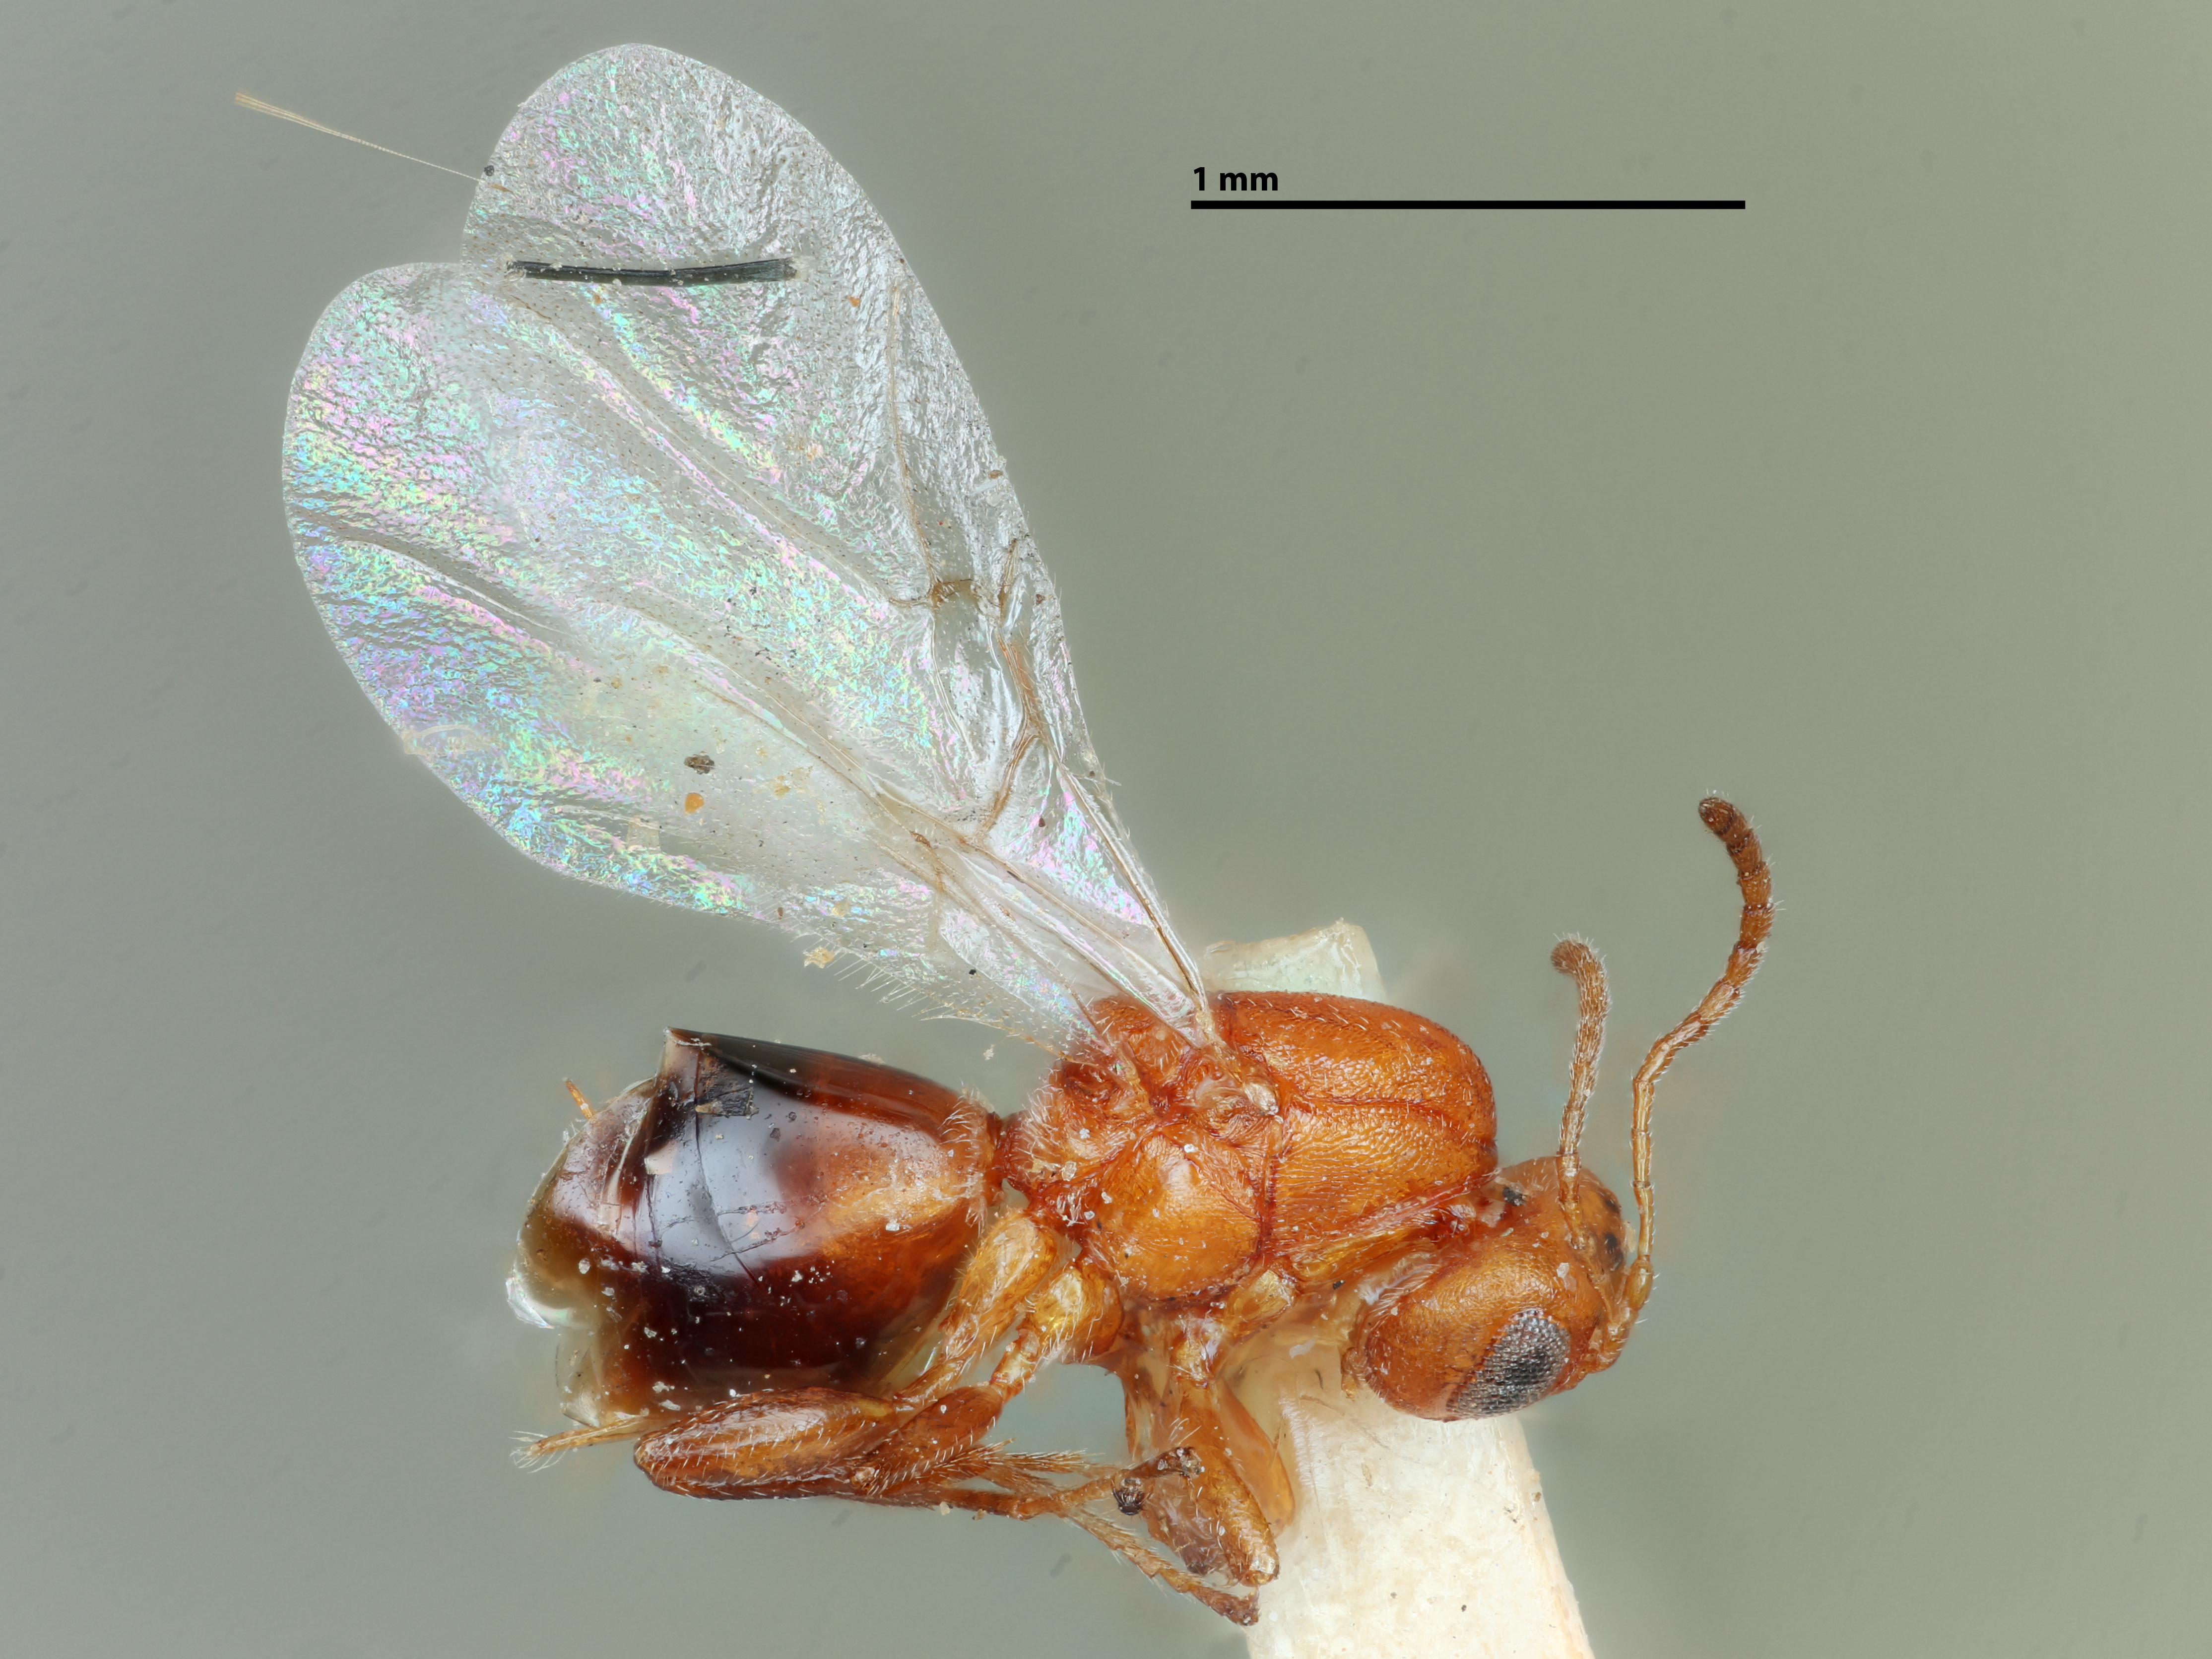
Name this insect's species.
Bassettia pallida
